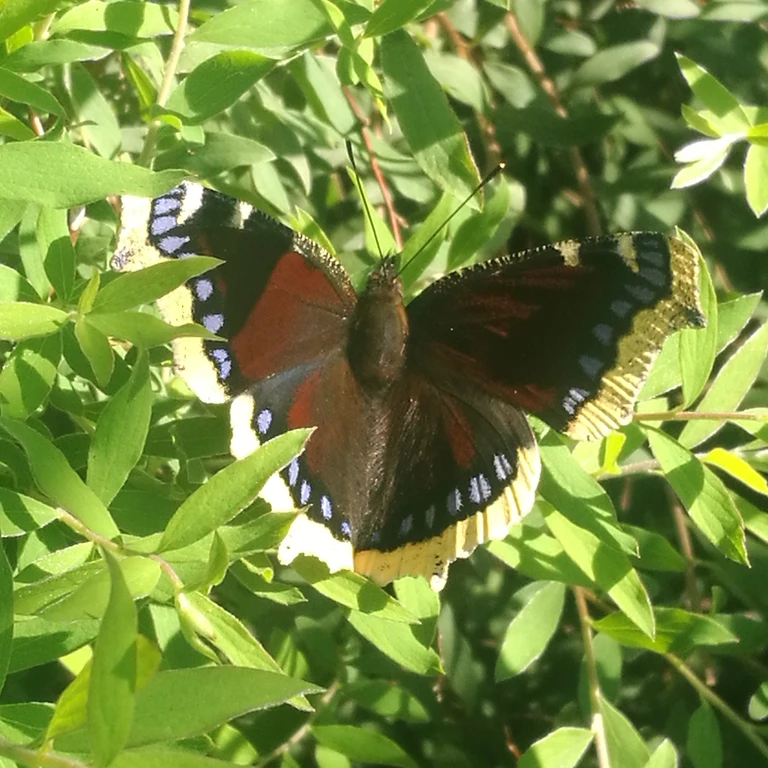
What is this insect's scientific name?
Nymphalis antiopa
